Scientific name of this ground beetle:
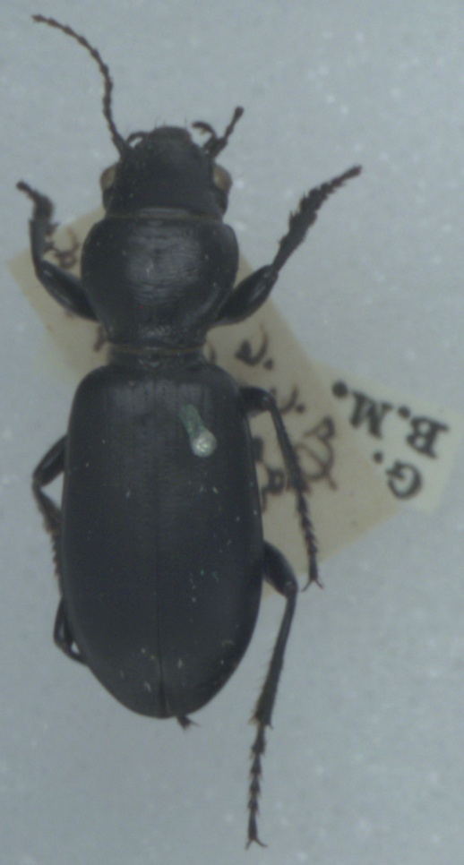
Broscus cephalotes
